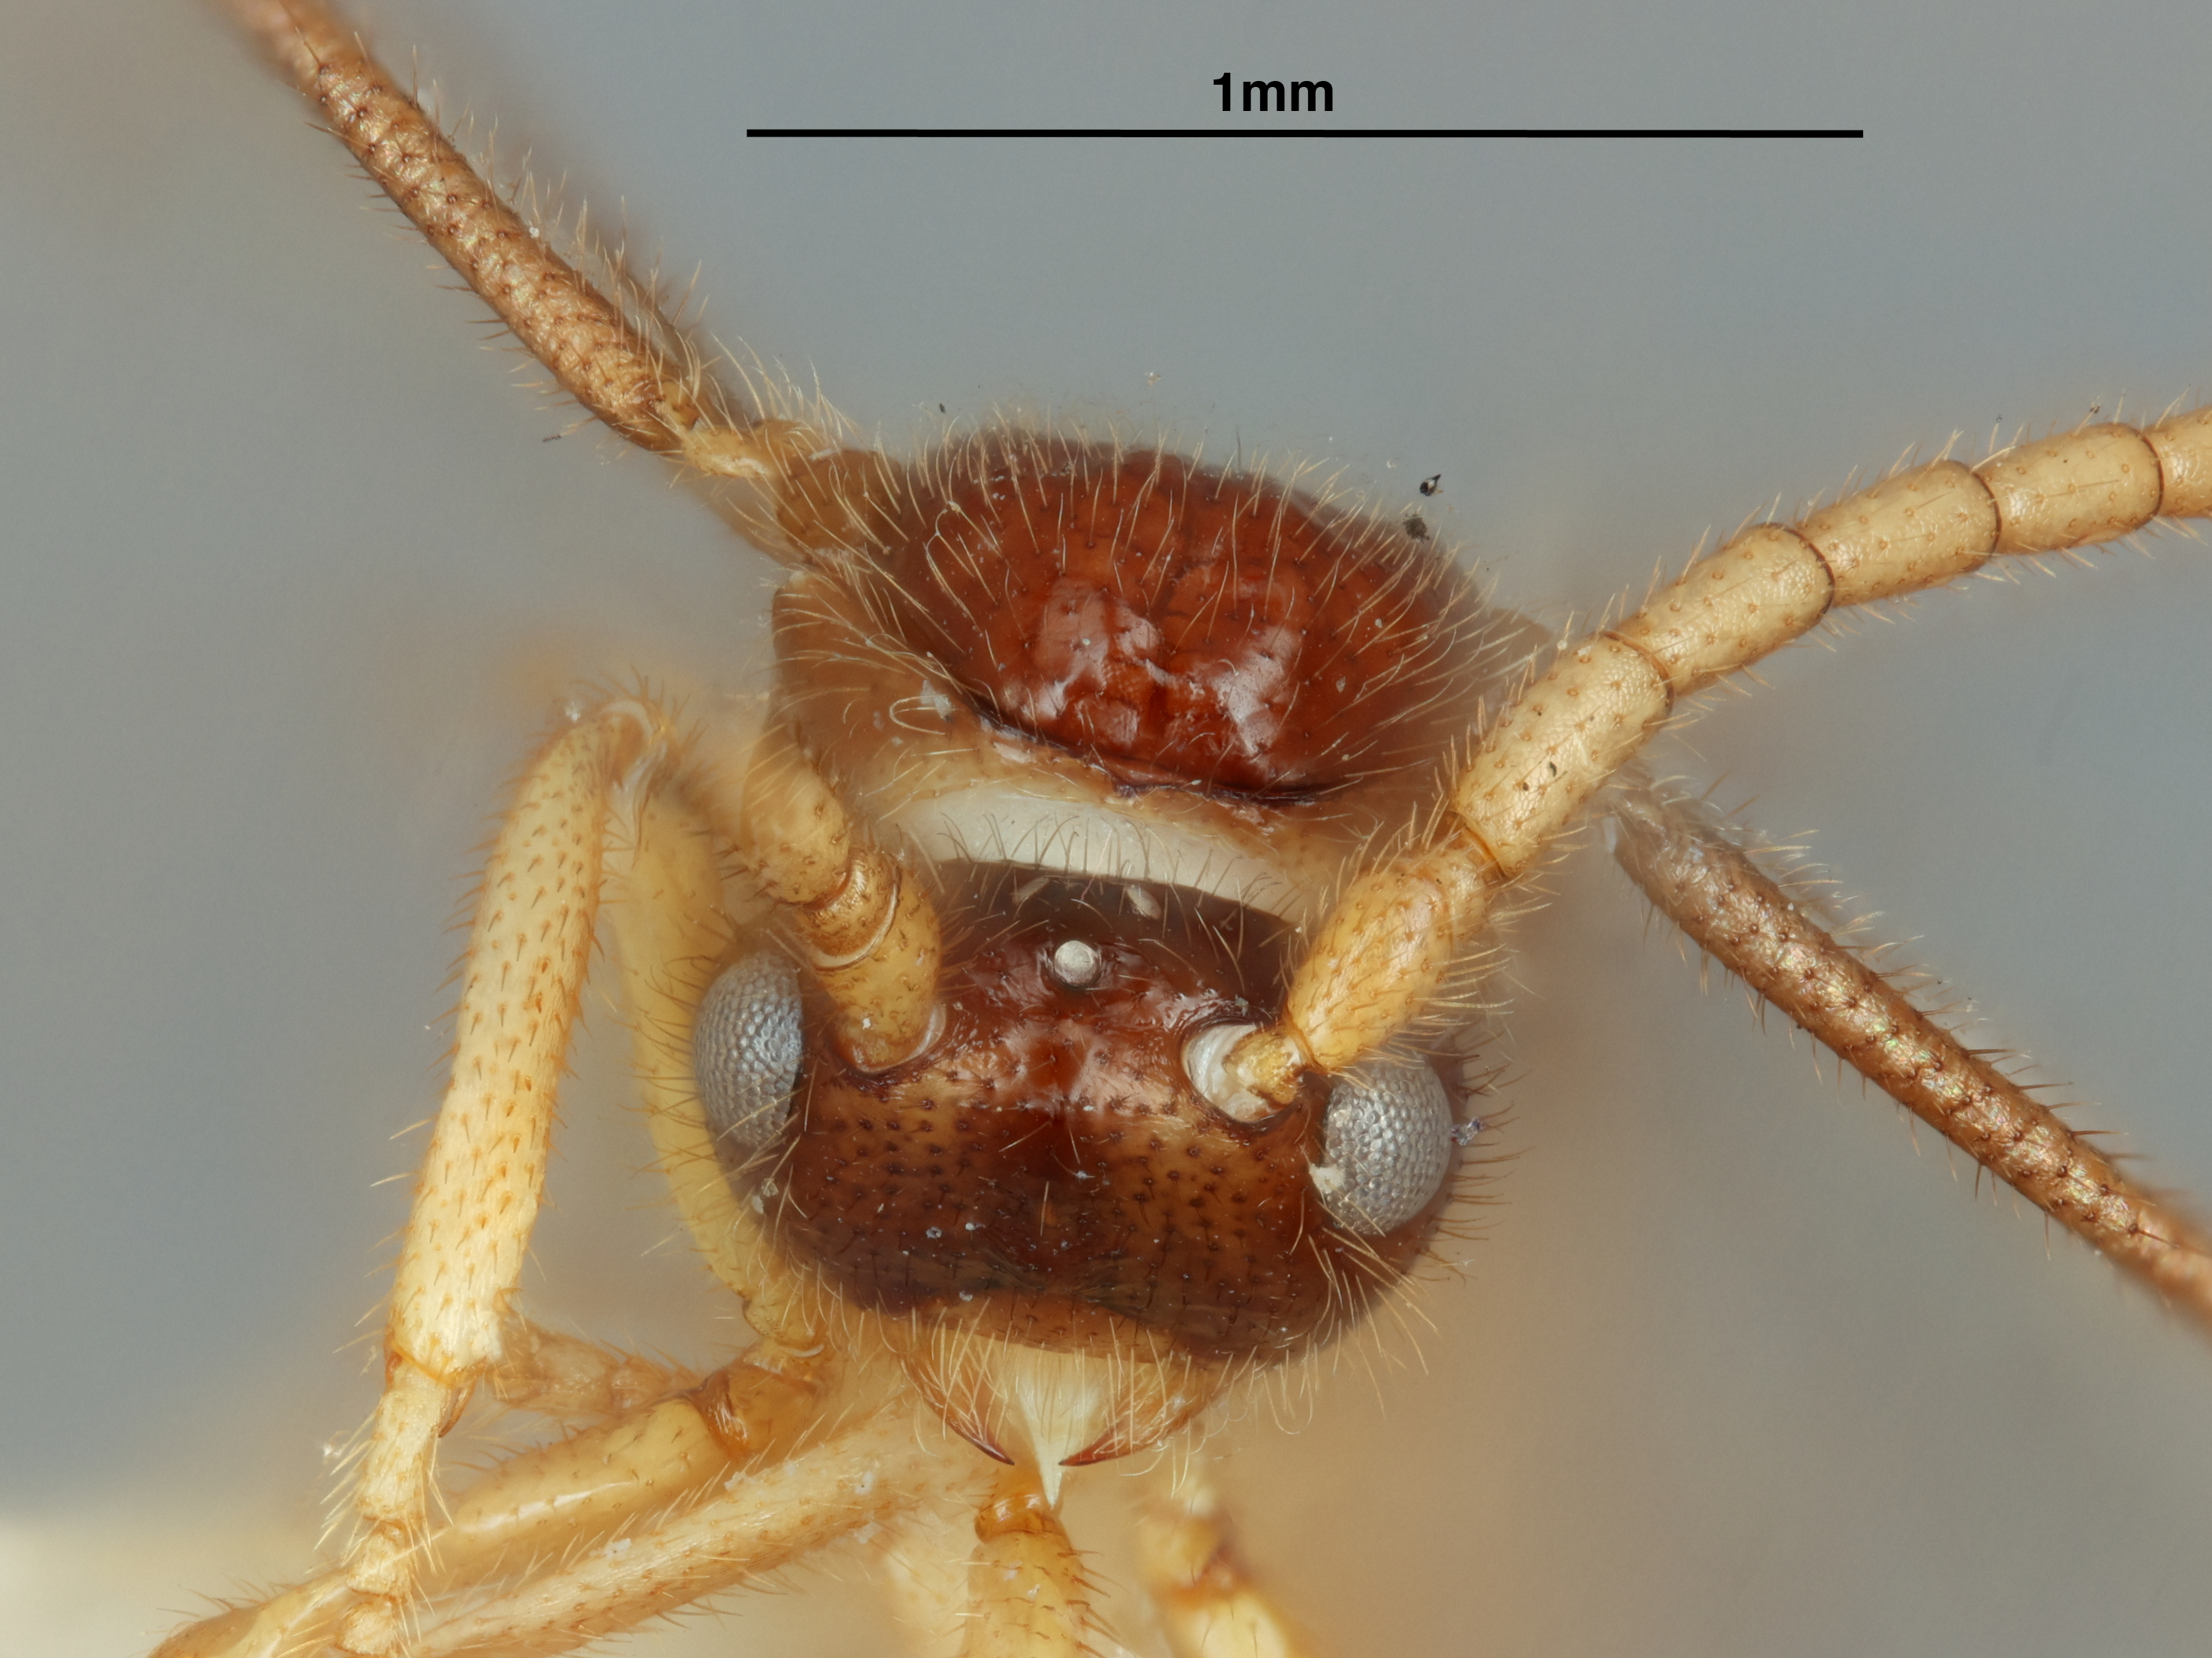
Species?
Ypsistocerus manni
